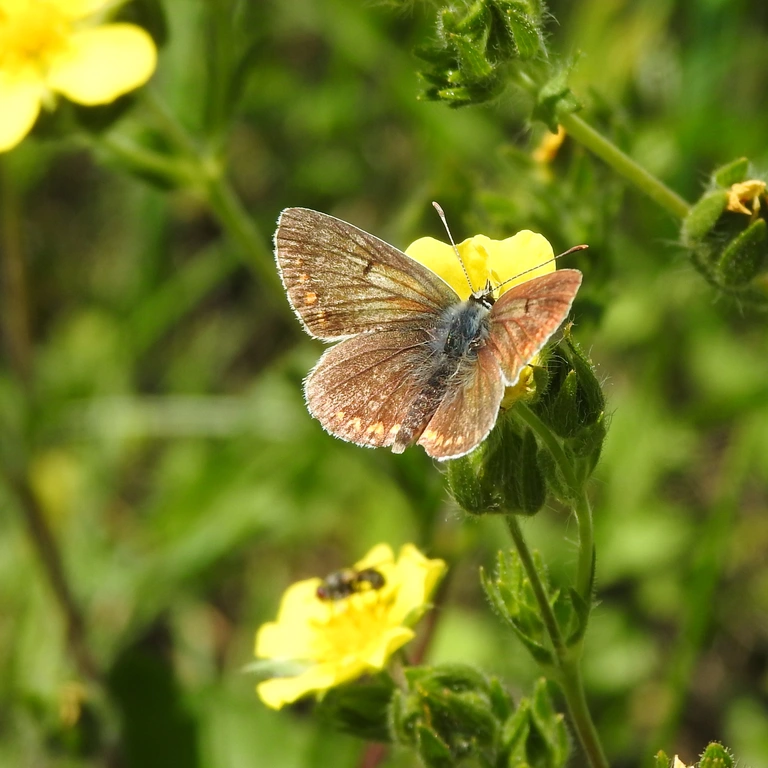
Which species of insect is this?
Aricia agestis/artaxerxes
